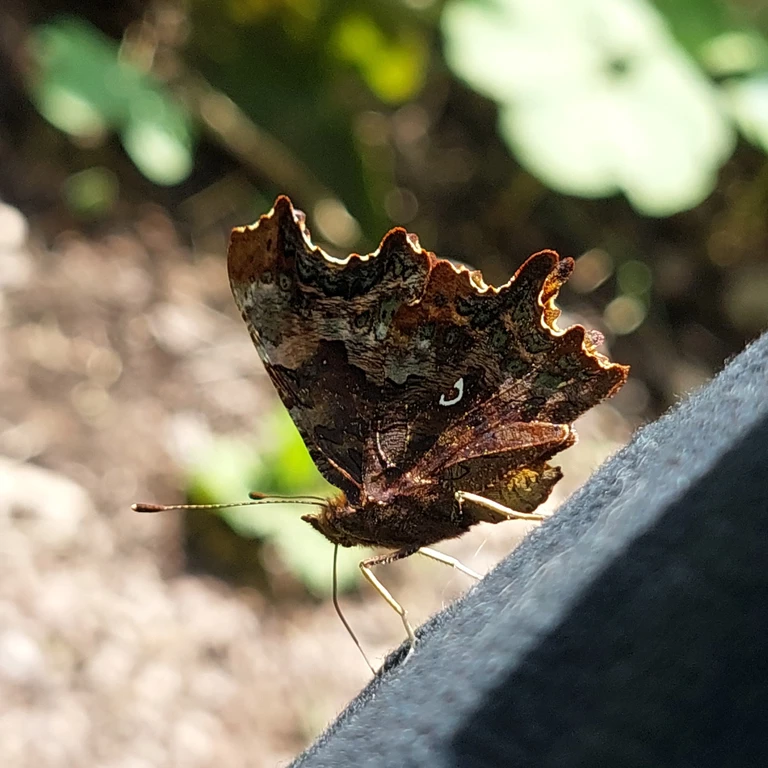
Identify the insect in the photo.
Polygonia c-album
